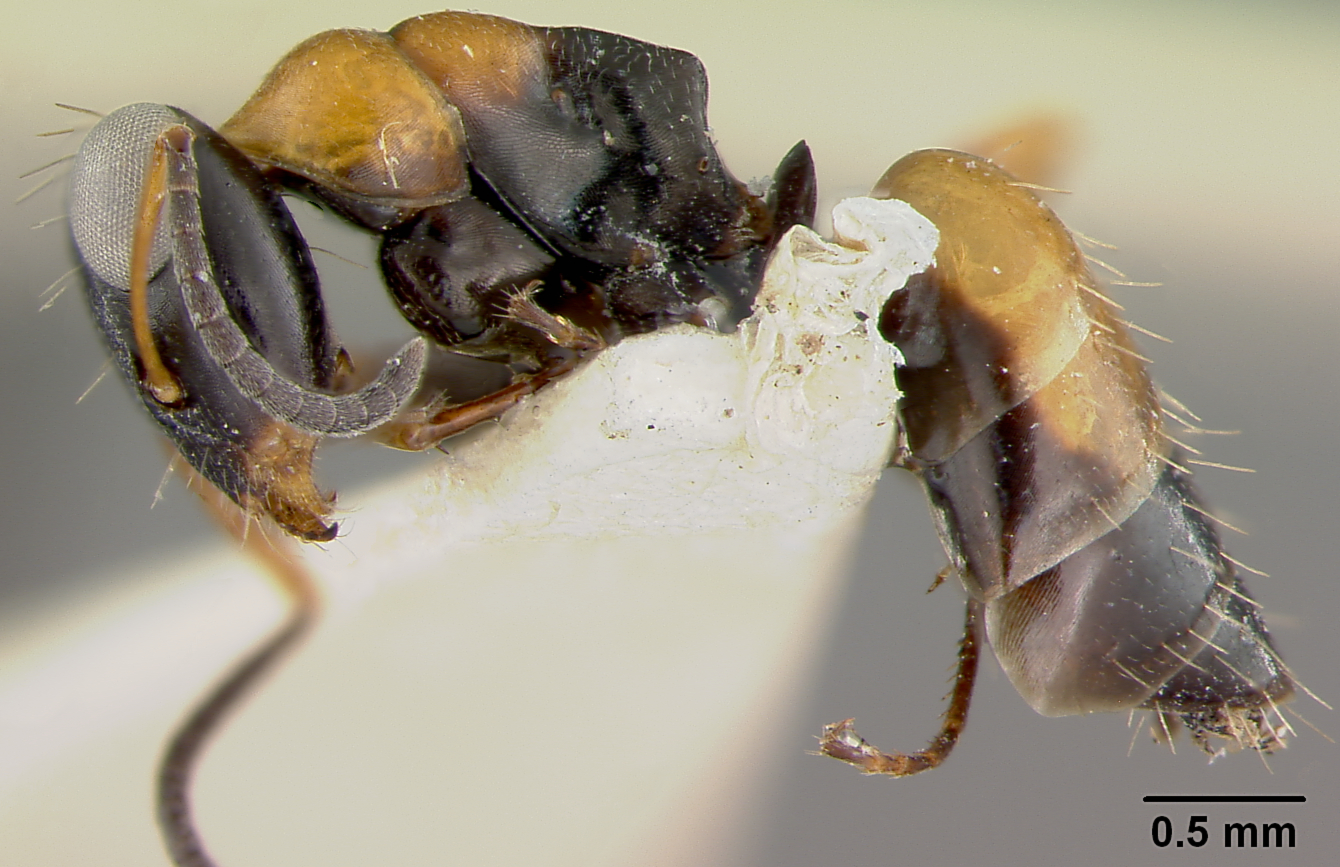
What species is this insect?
Opisthopsis pictus
